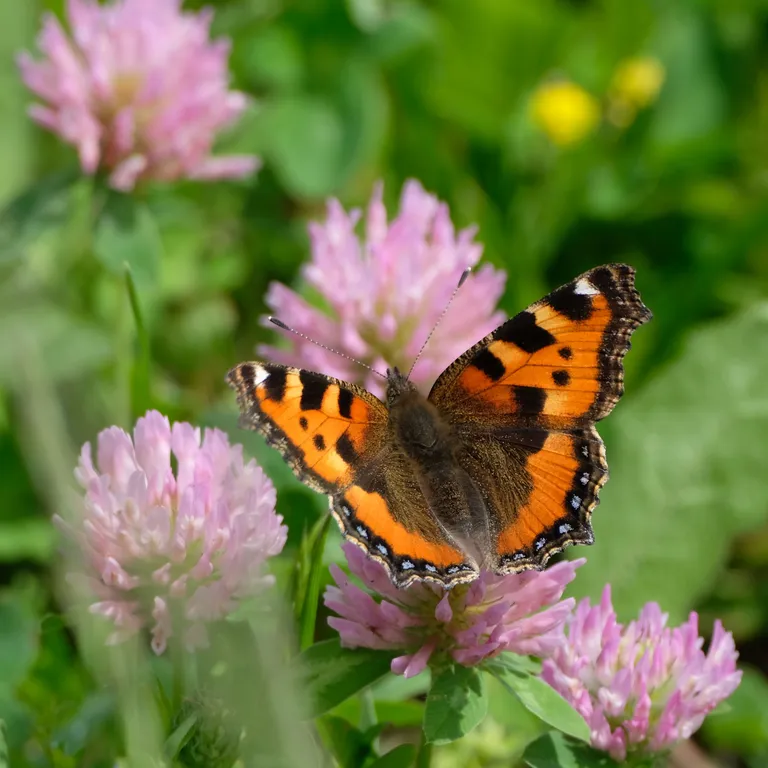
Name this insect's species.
Aglais urticae
